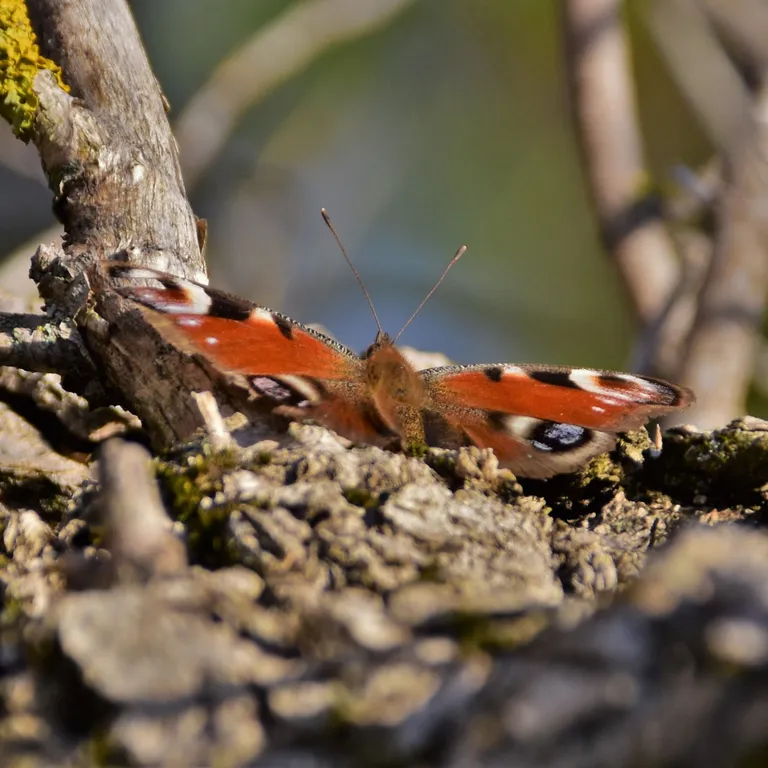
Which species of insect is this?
Aglais io
